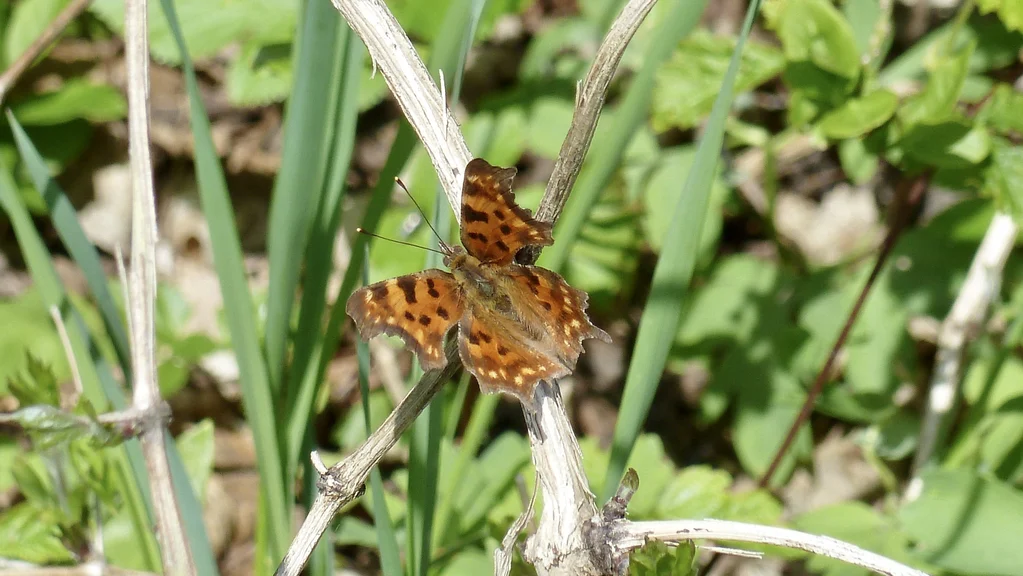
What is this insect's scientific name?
Polygonia c-album
